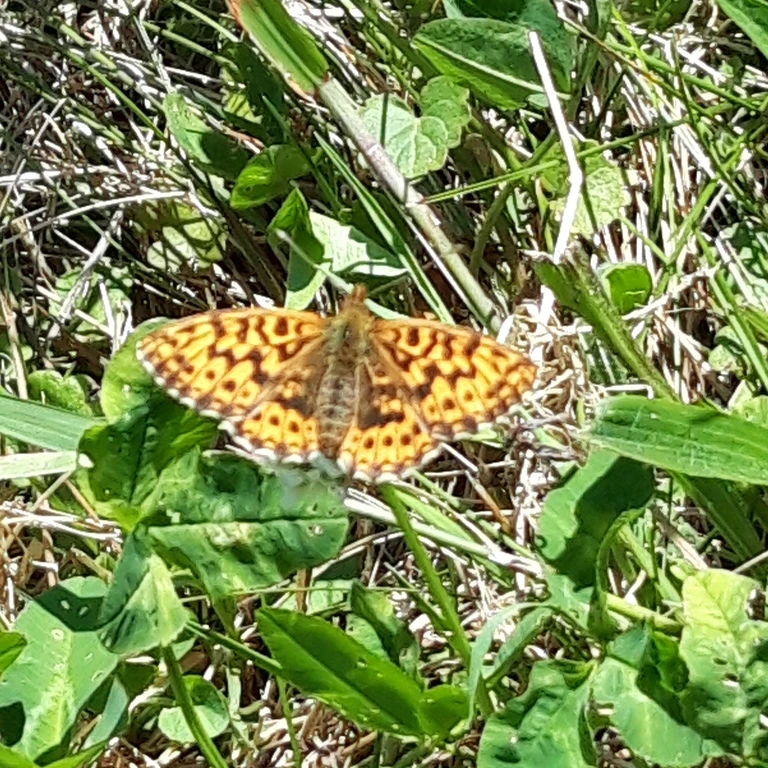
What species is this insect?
Boloria dia
